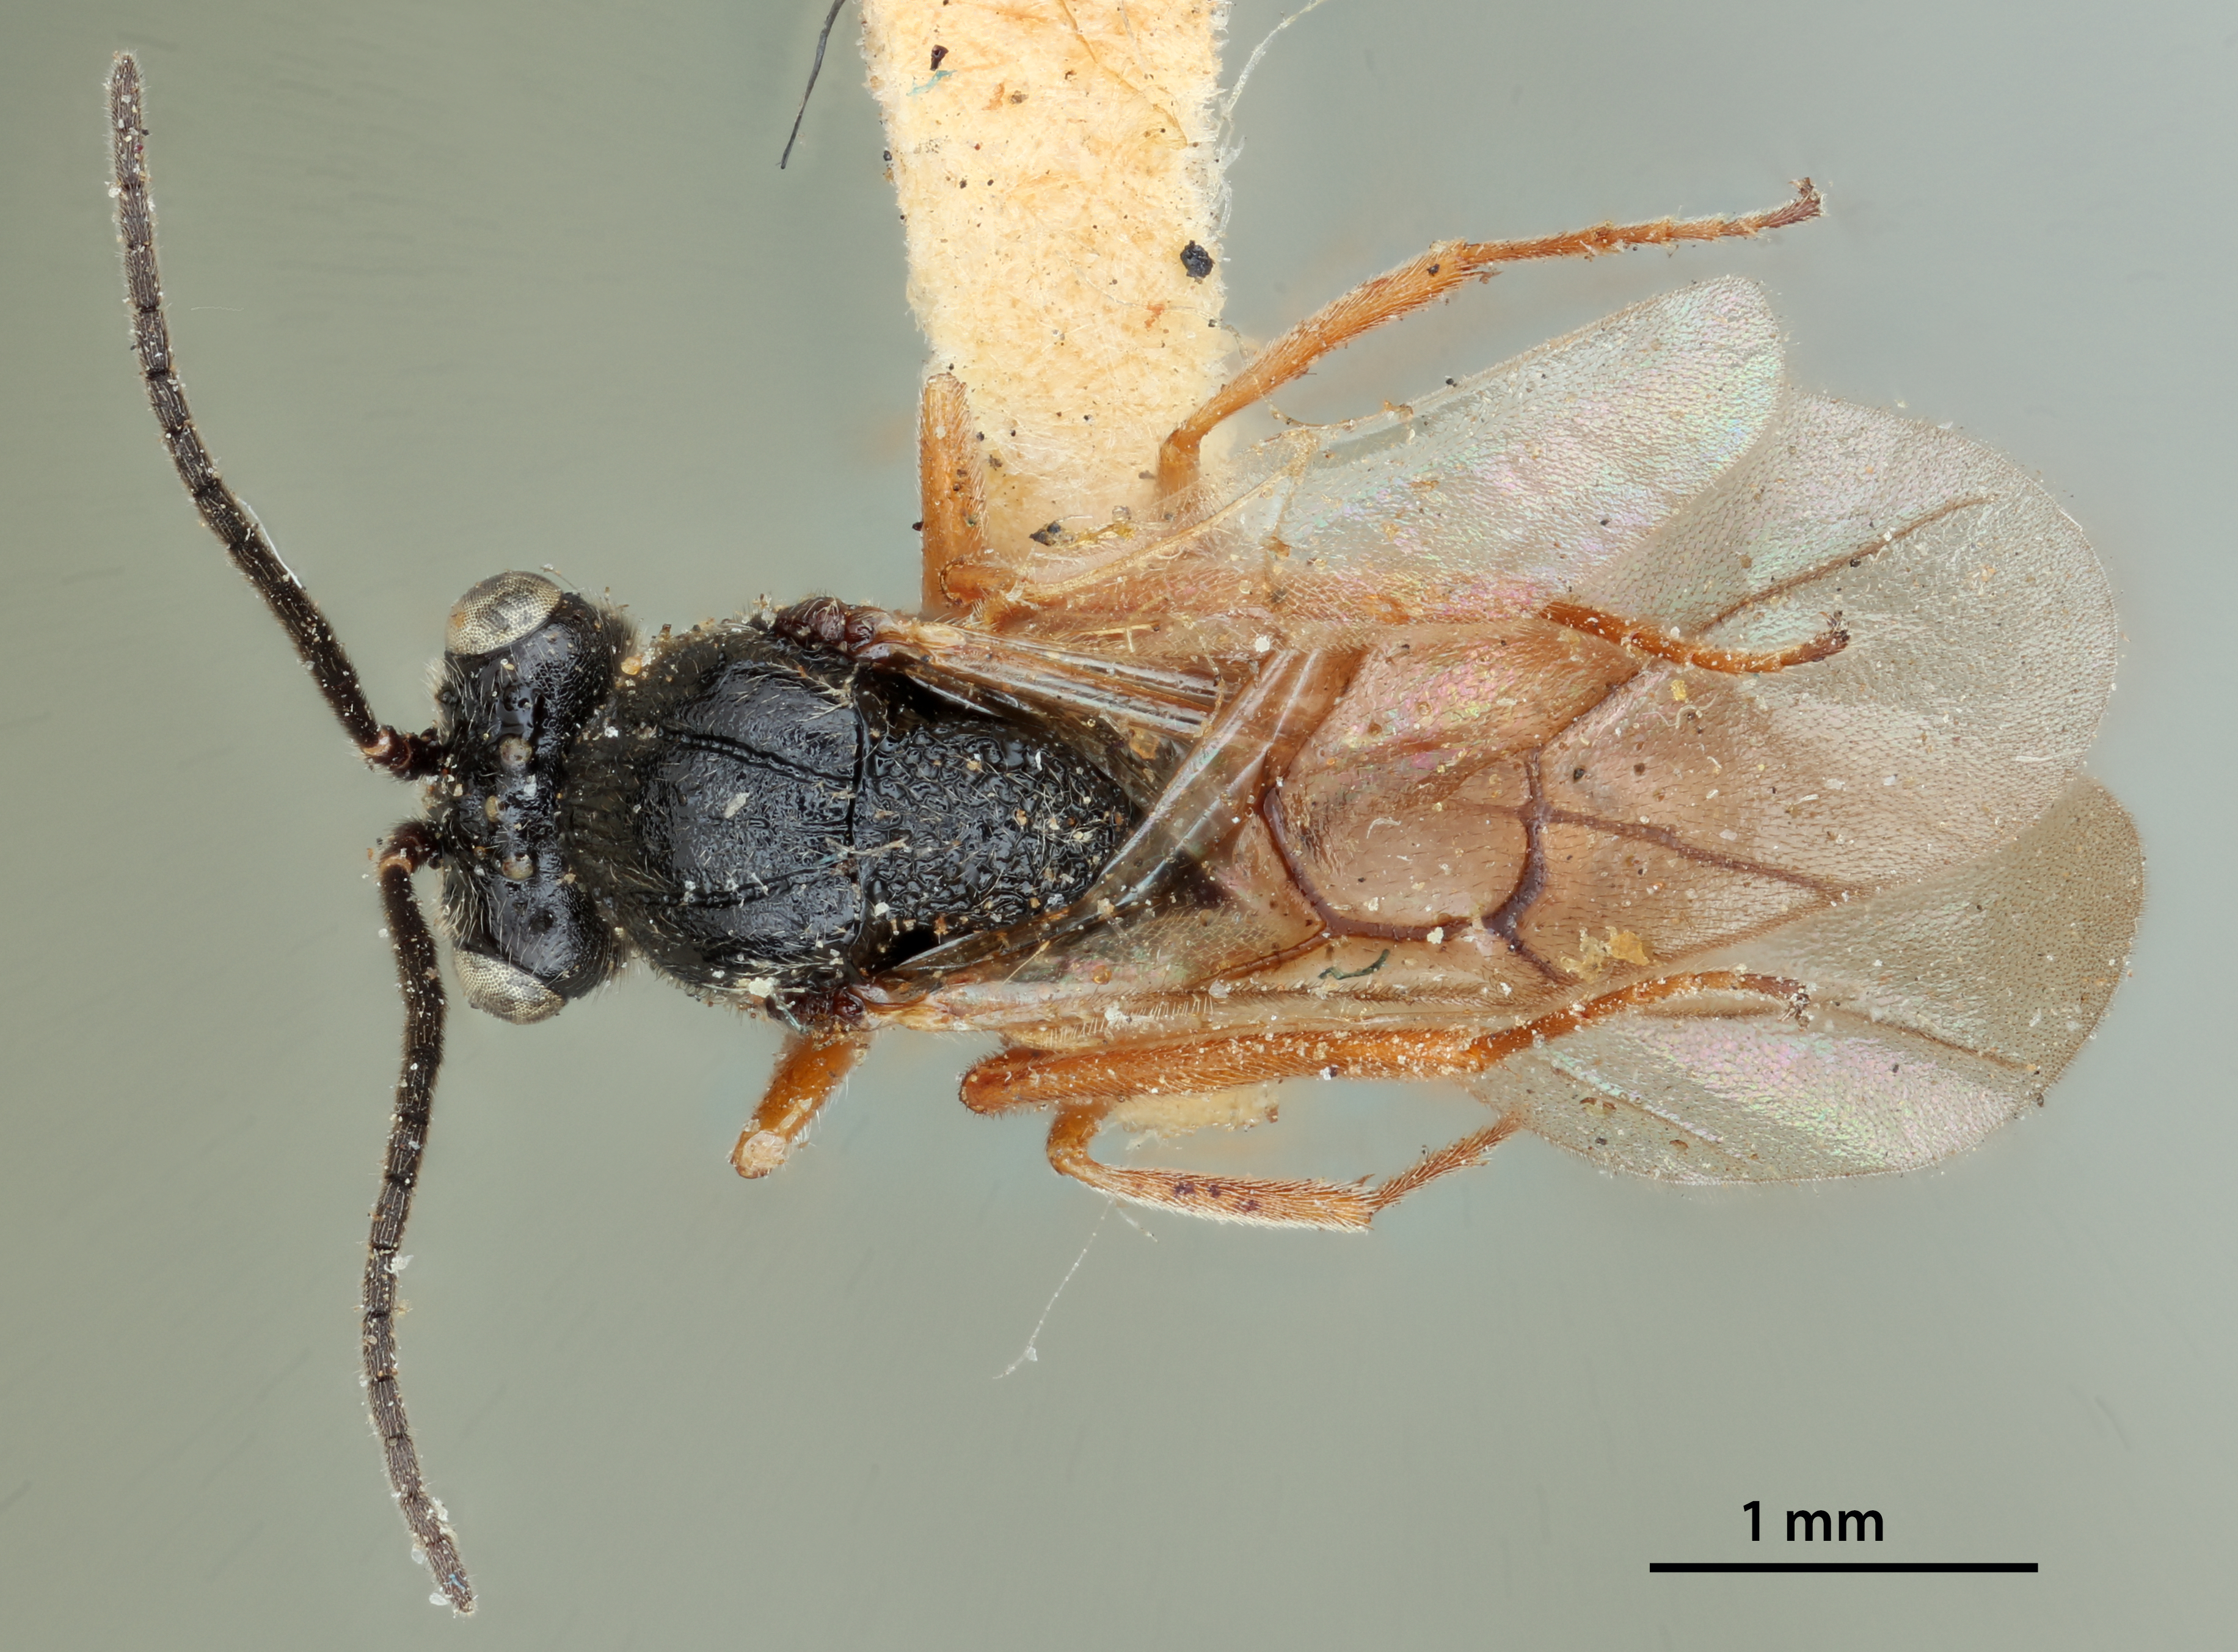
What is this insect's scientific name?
Rhodites occidentalis
